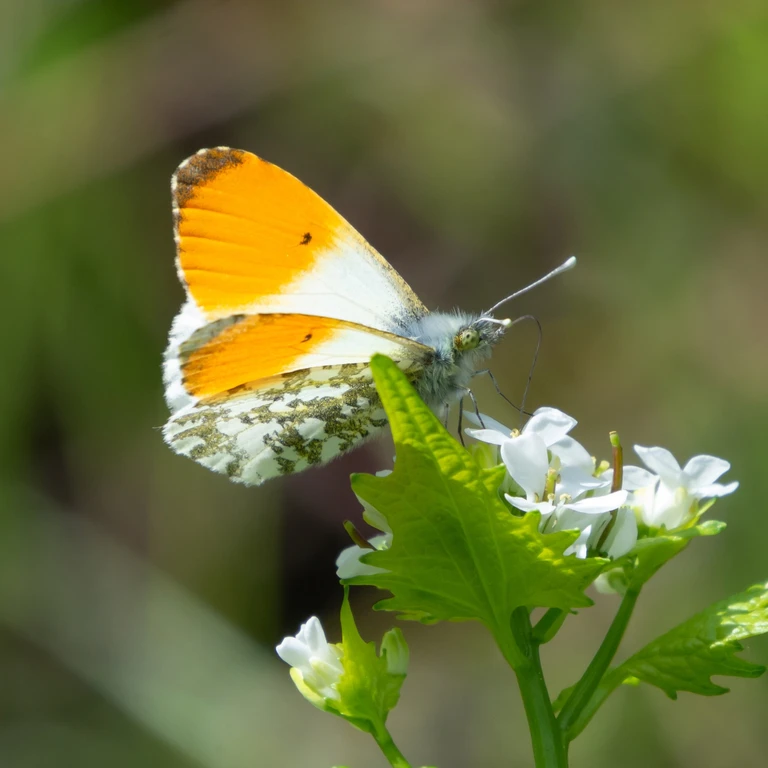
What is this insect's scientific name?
Anthocharis cardamines
